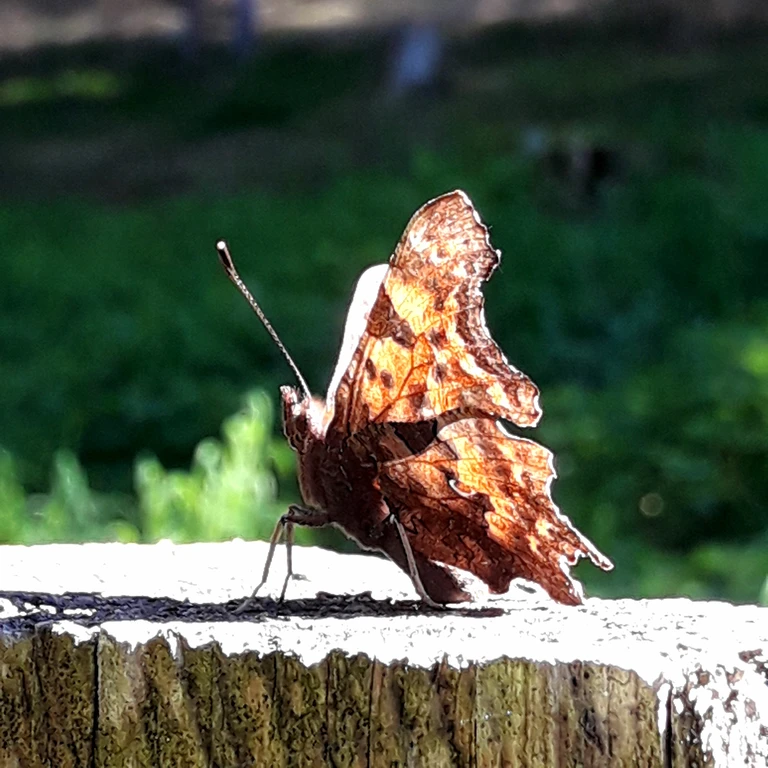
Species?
Polygonia c-album
